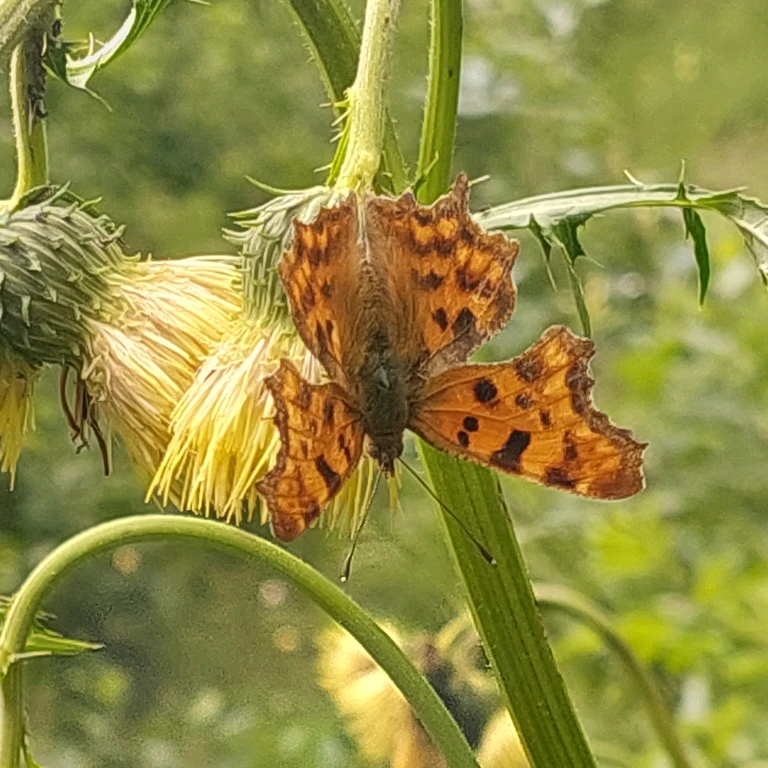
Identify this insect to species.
Polygonia c-album
